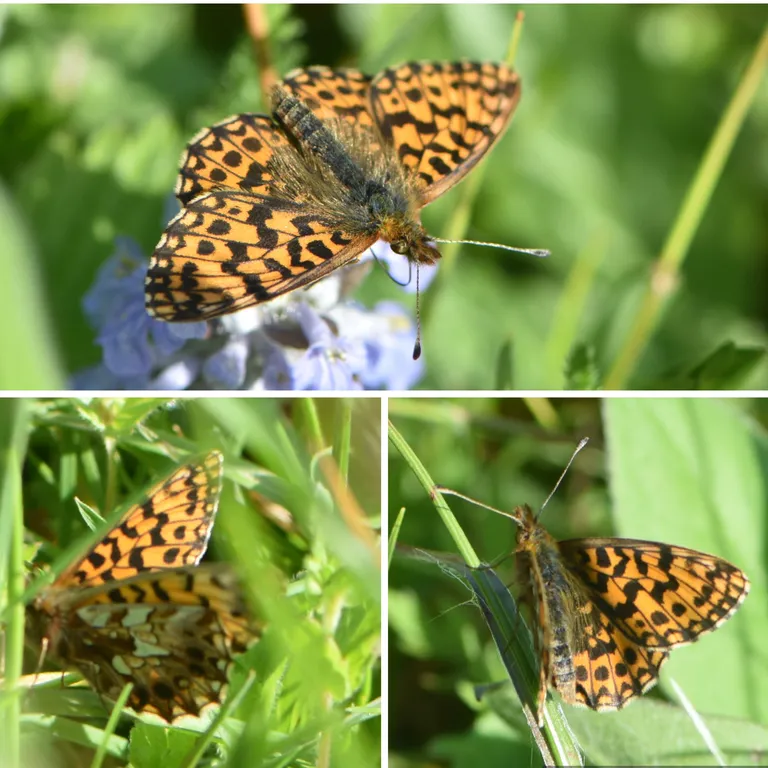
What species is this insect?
Boloria dia
